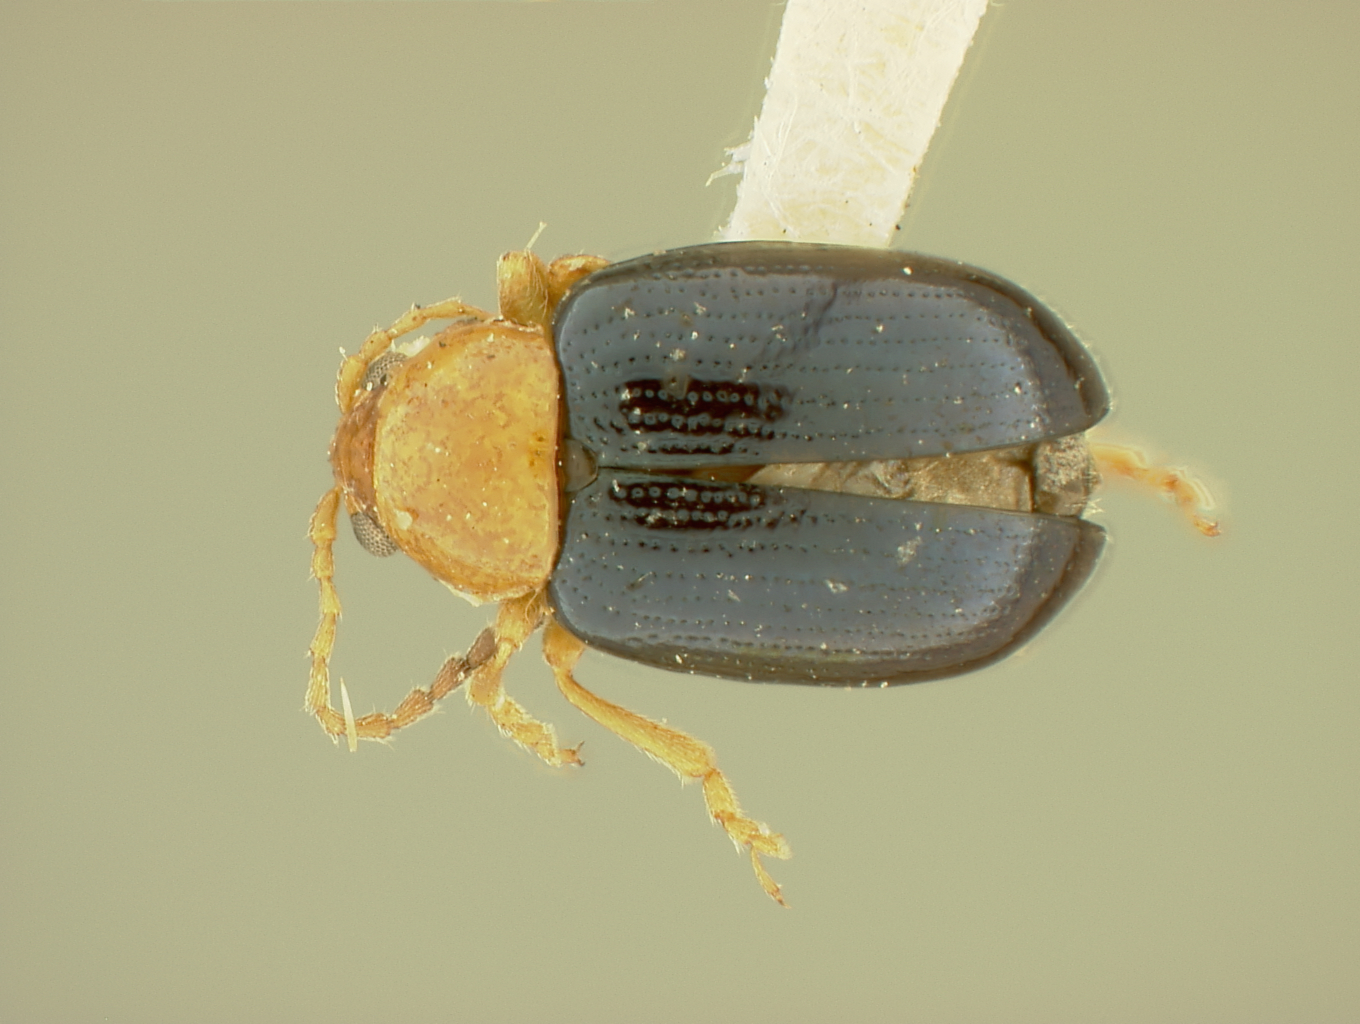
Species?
Glyptina arizonica
